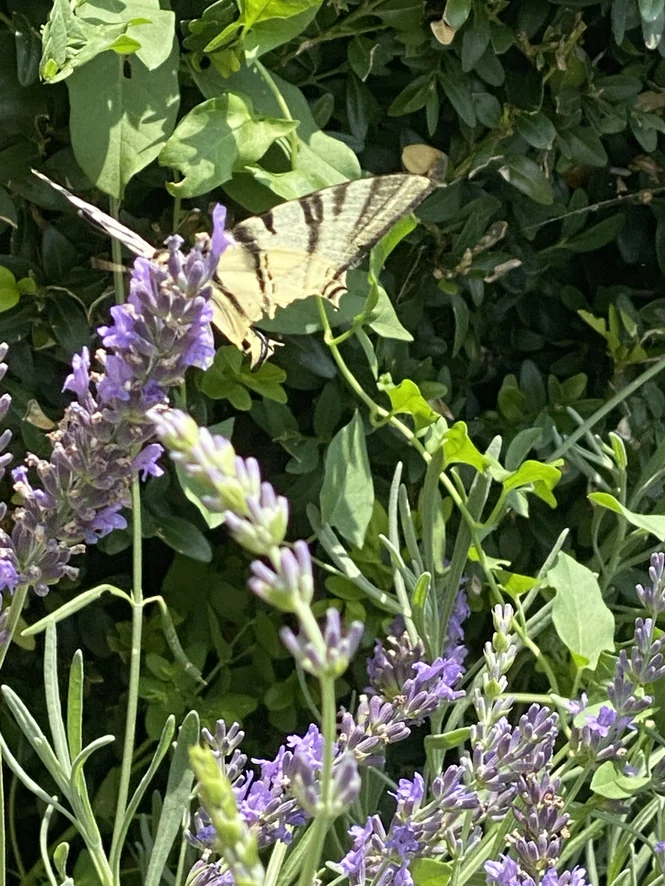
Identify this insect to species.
Iphiclides podalirius
